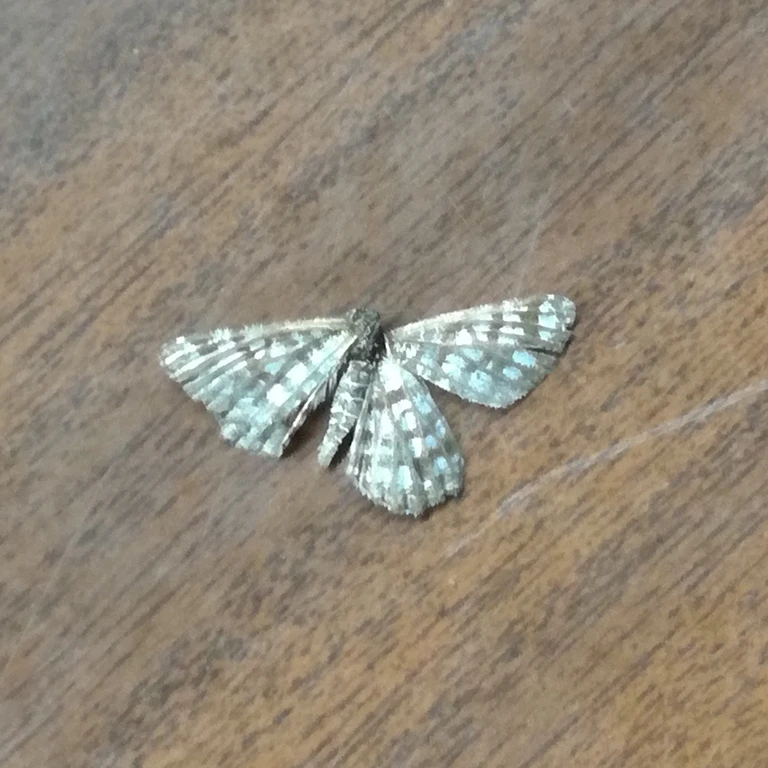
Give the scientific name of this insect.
Chiasmia clathrata
